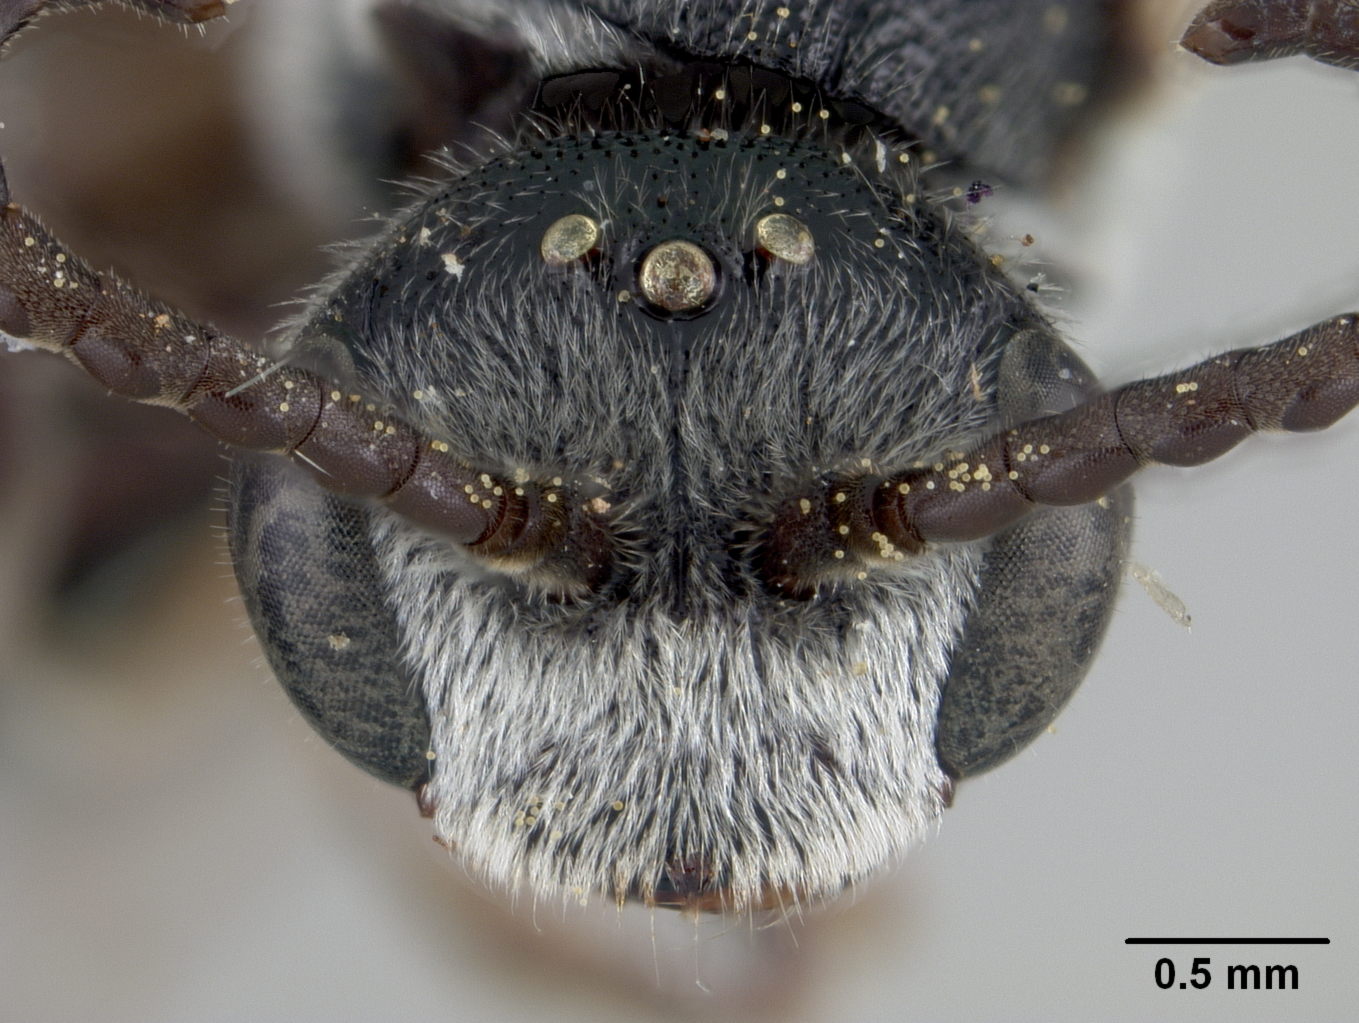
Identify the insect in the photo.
Sphecodes biroi
